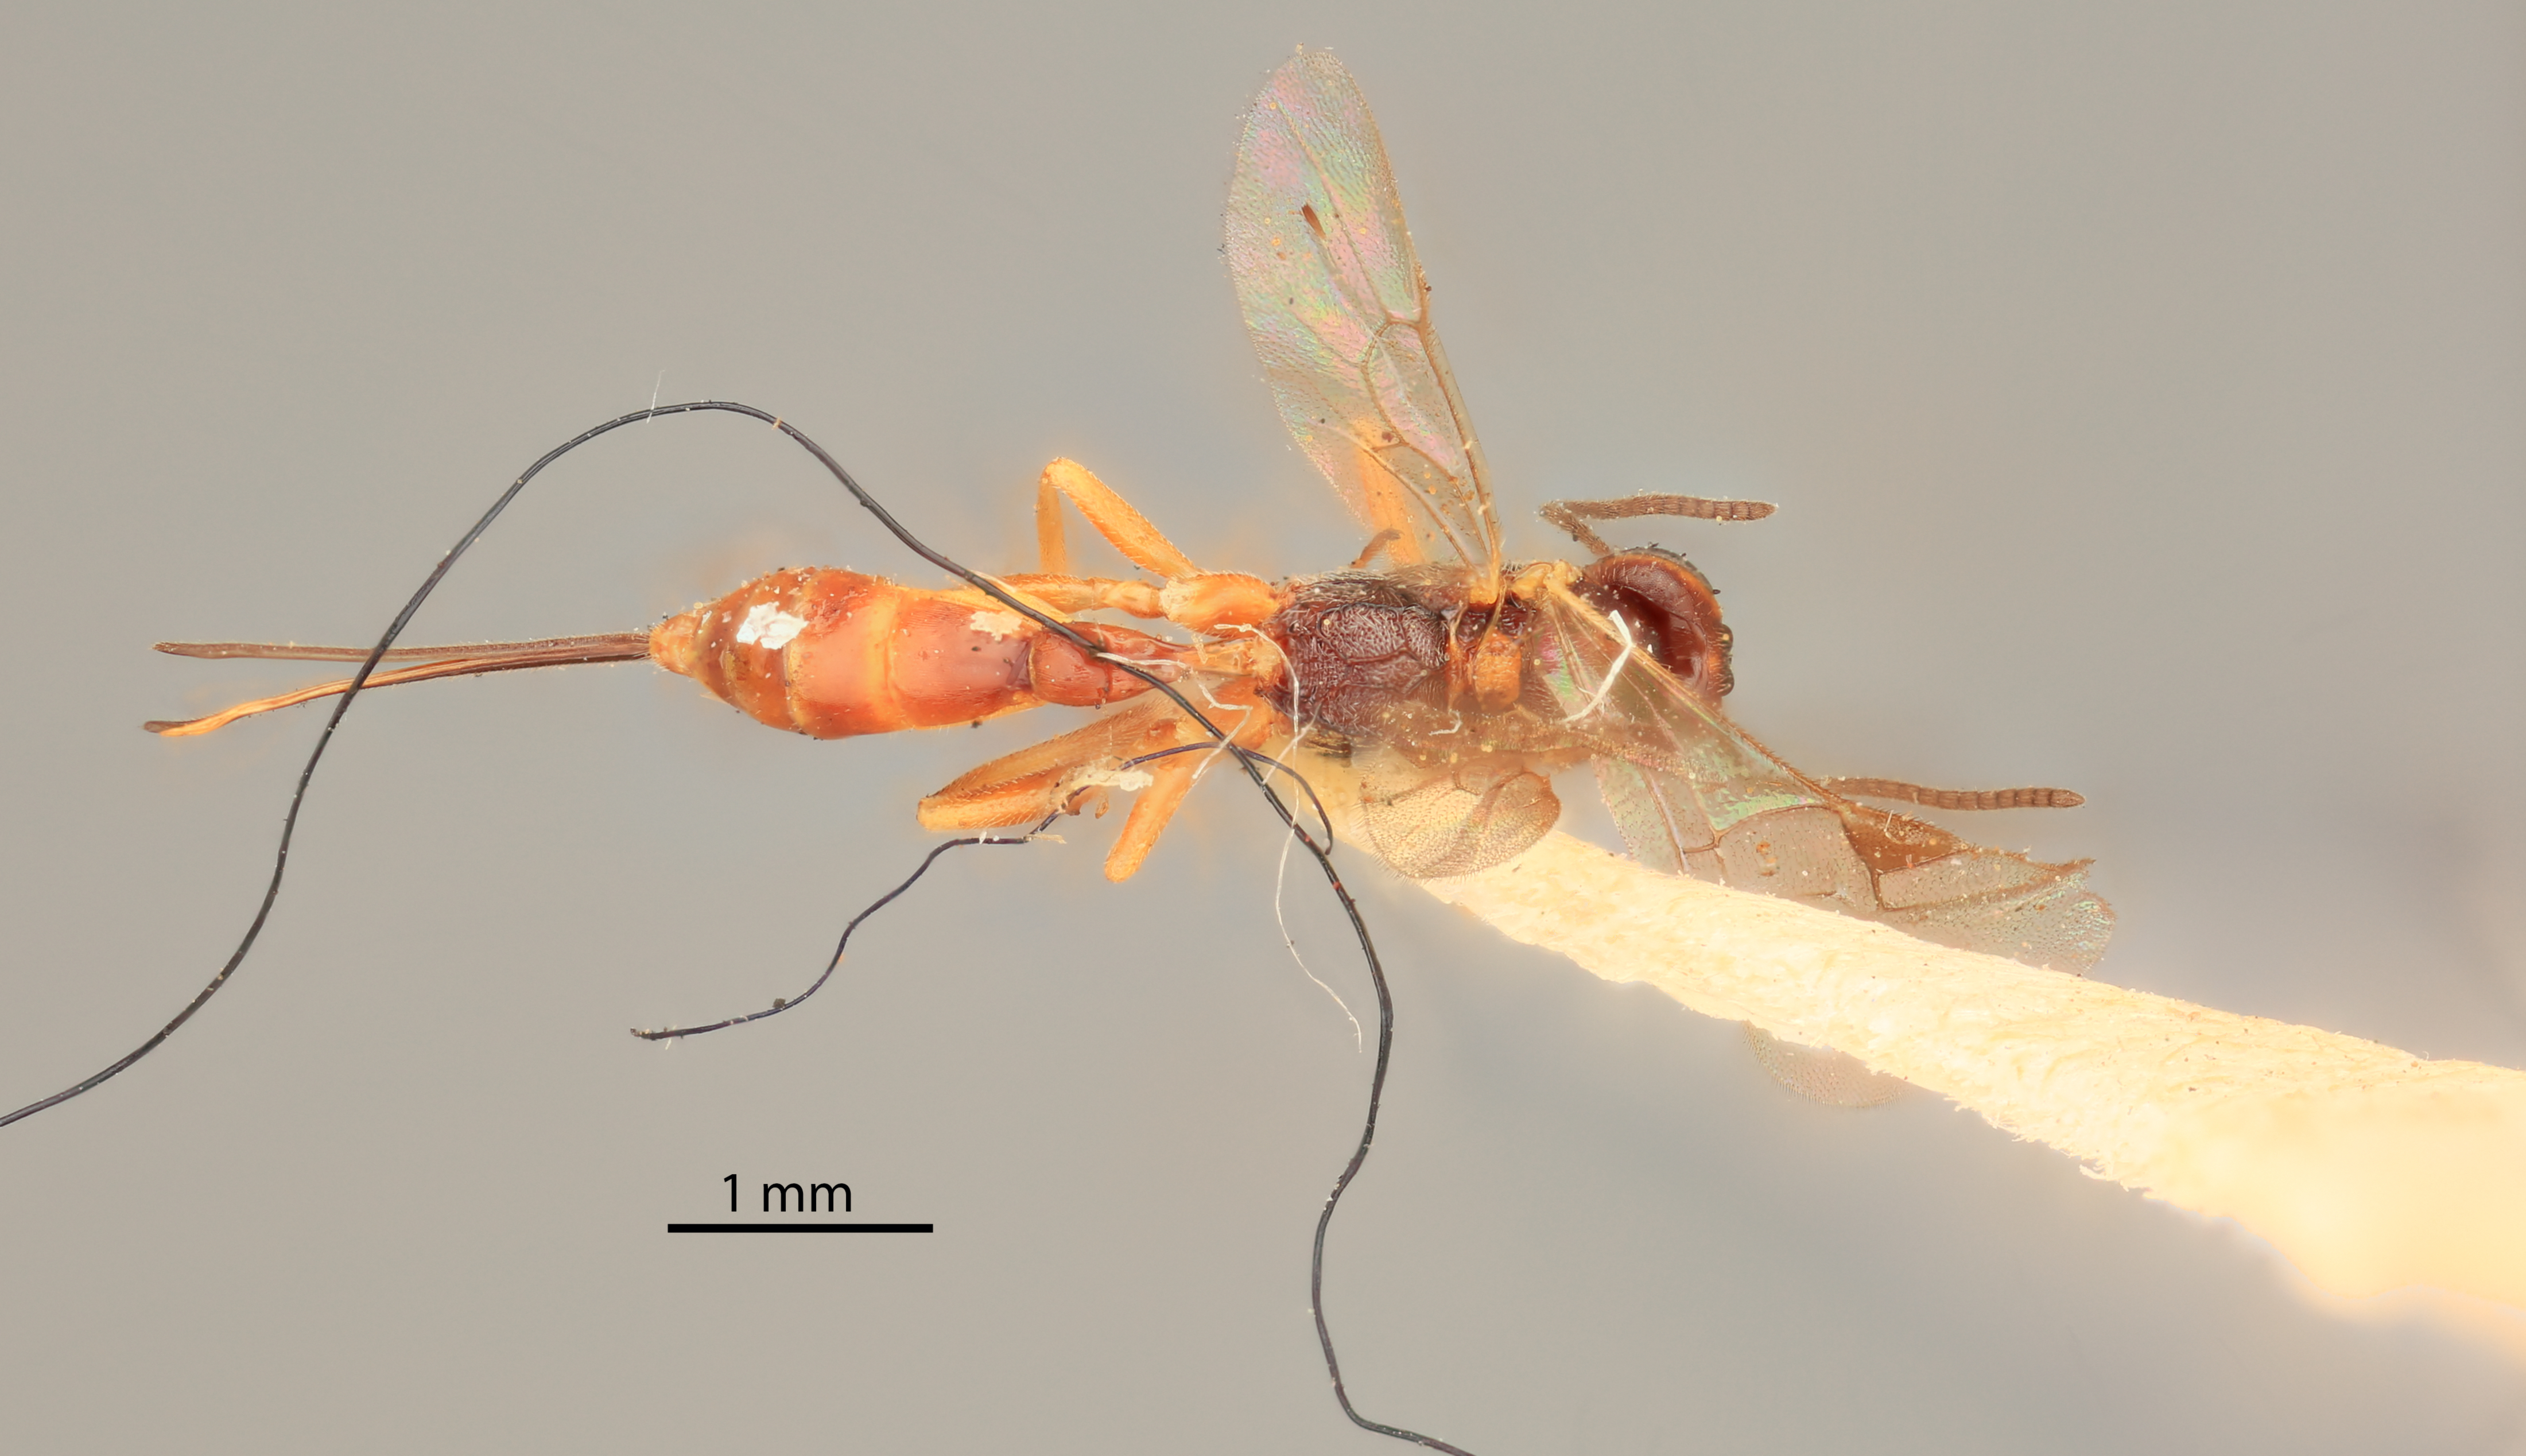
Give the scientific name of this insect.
Pristomerus olamonus
